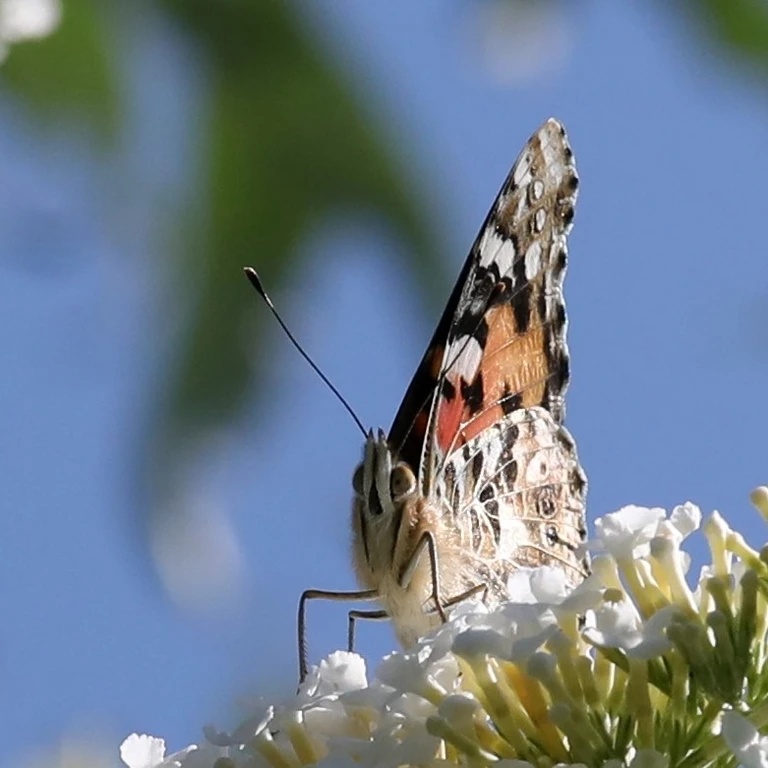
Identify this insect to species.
Vanessa cardui
